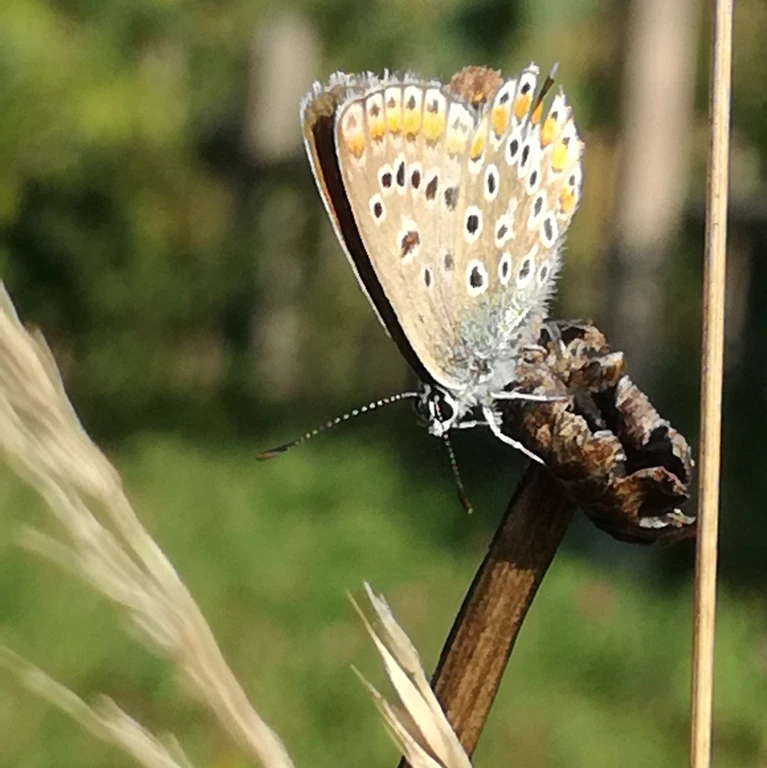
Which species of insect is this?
Polyommatus icarus
